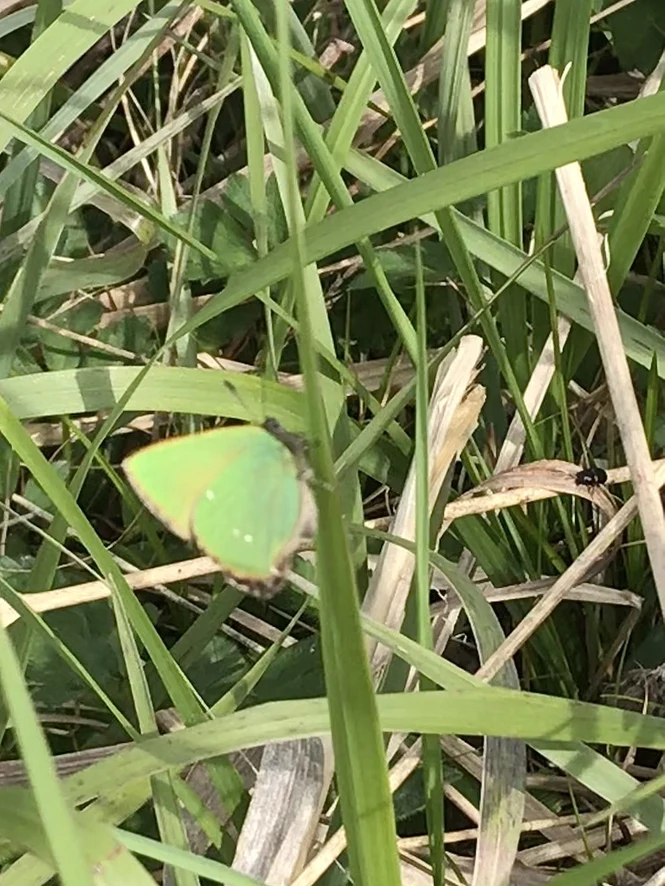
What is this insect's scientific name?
Callophrys rubi
